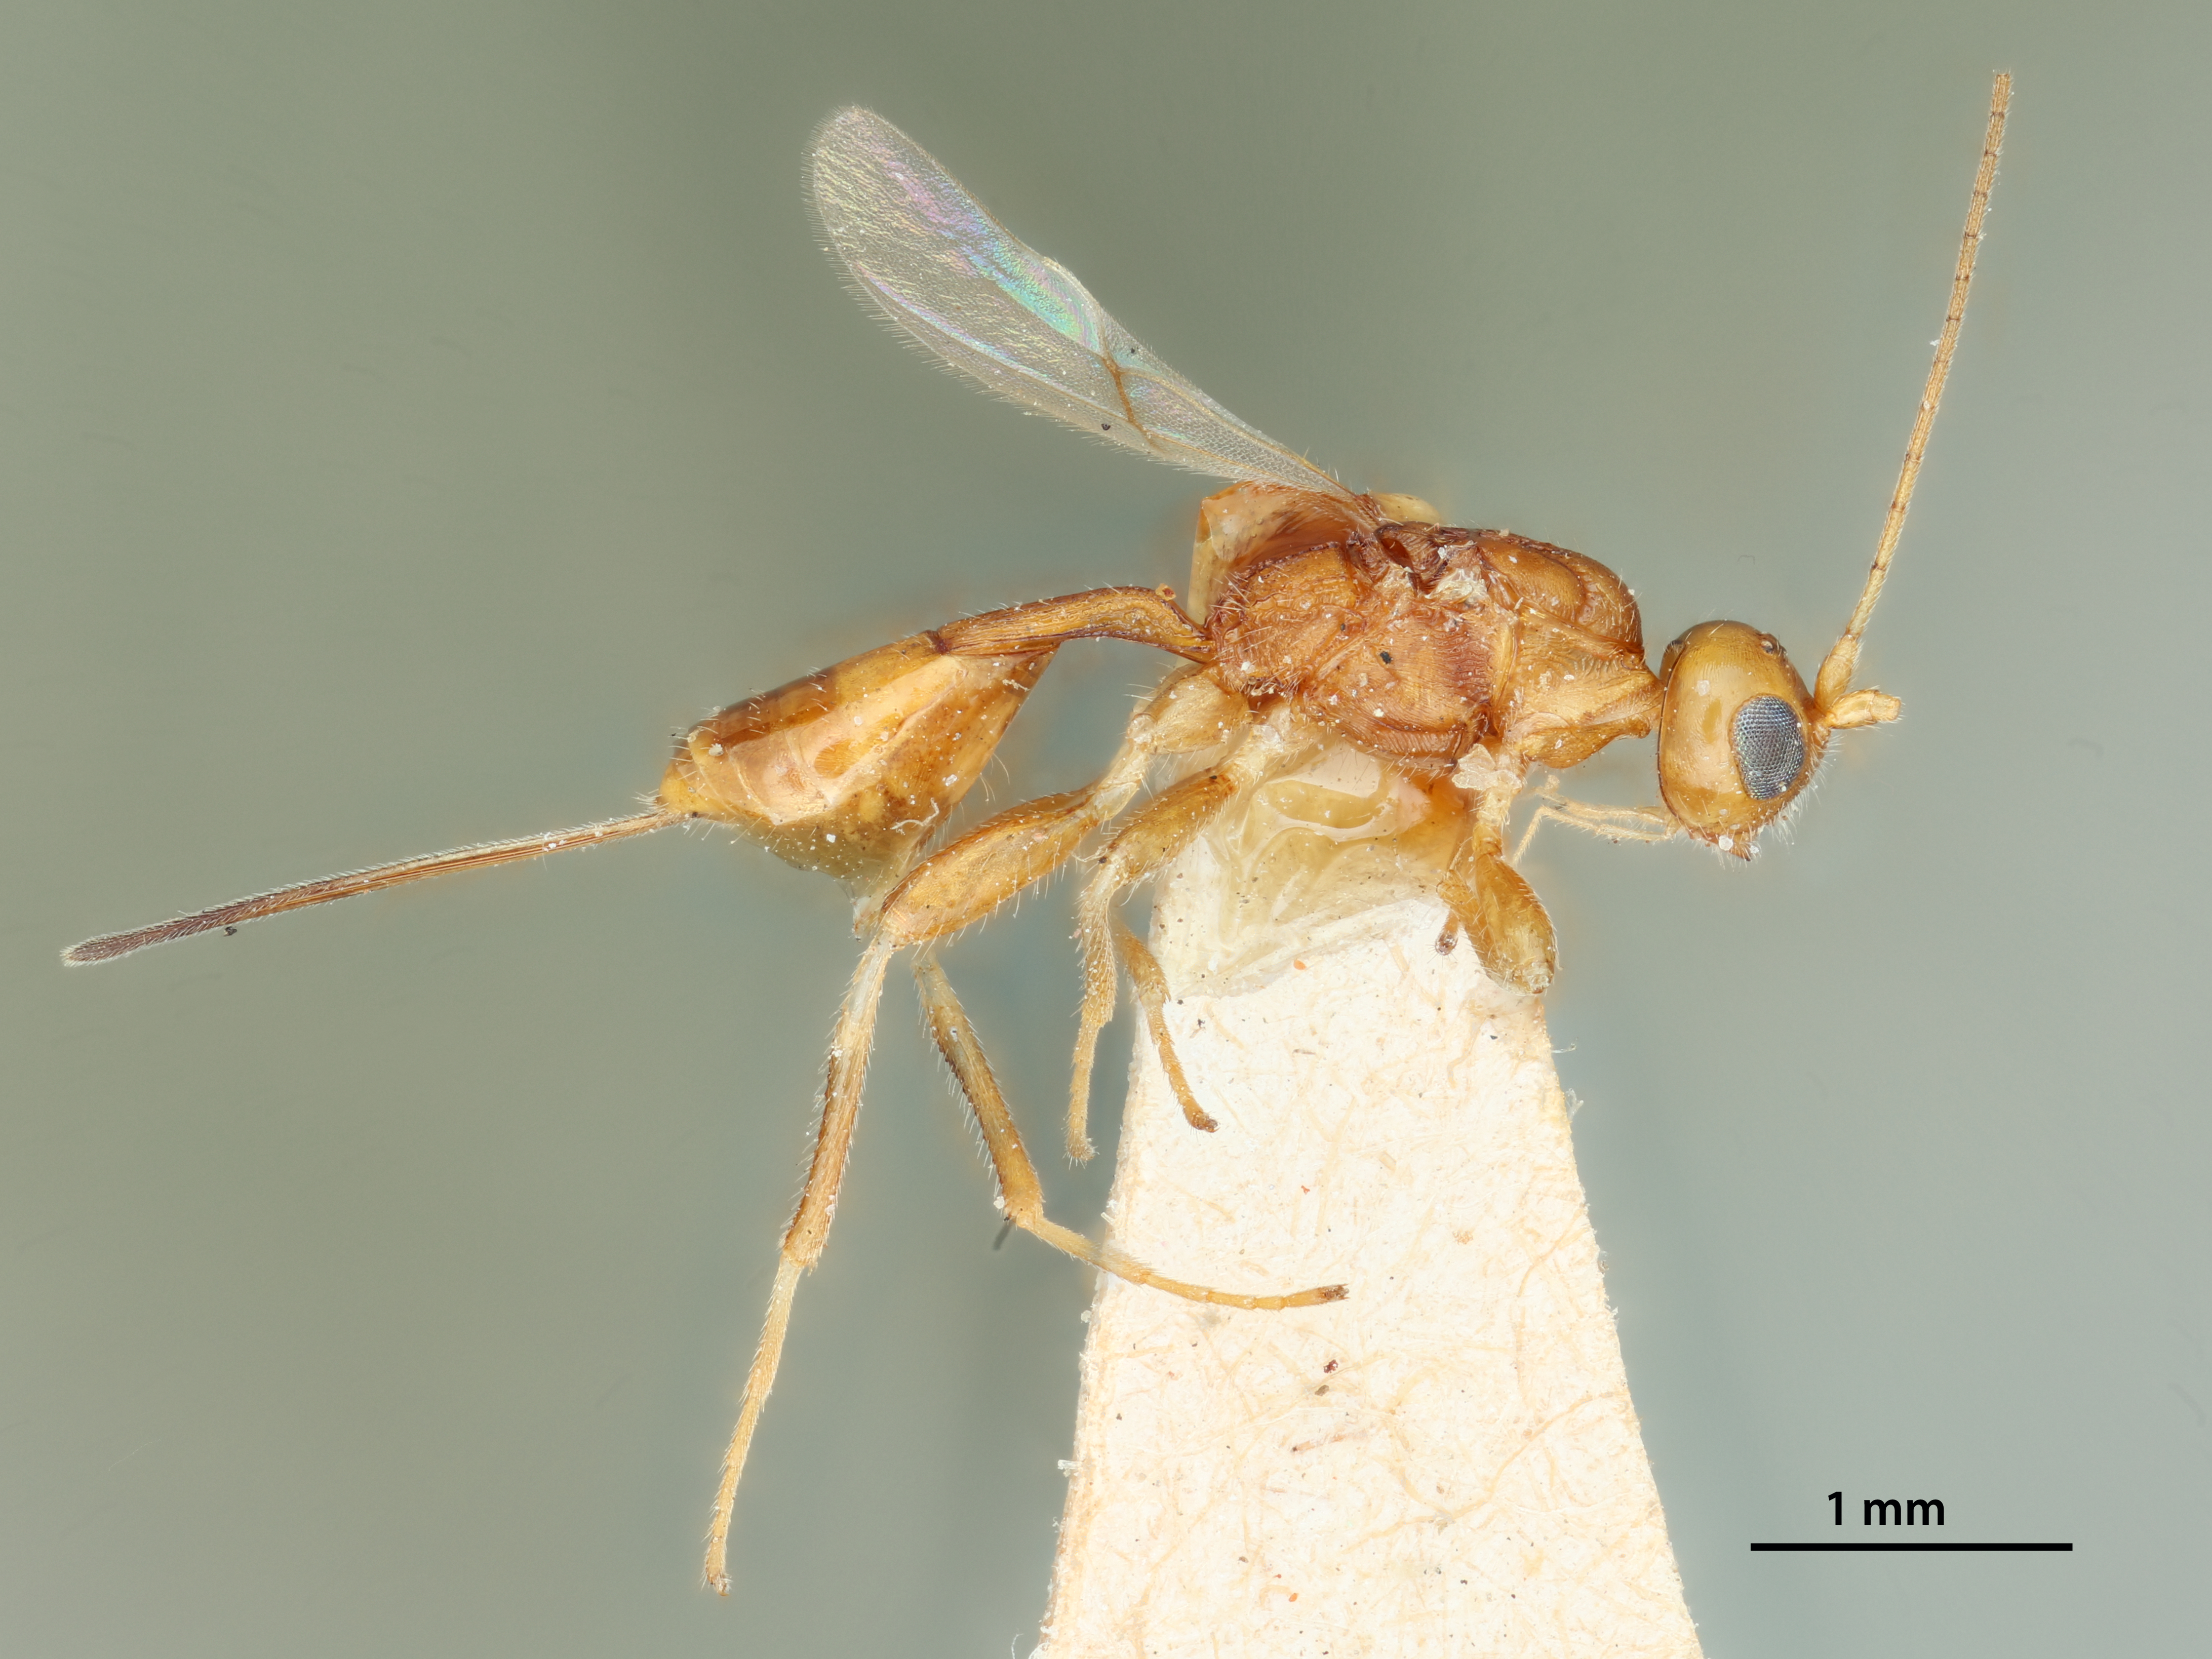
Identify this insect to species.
Spathius pallidus
